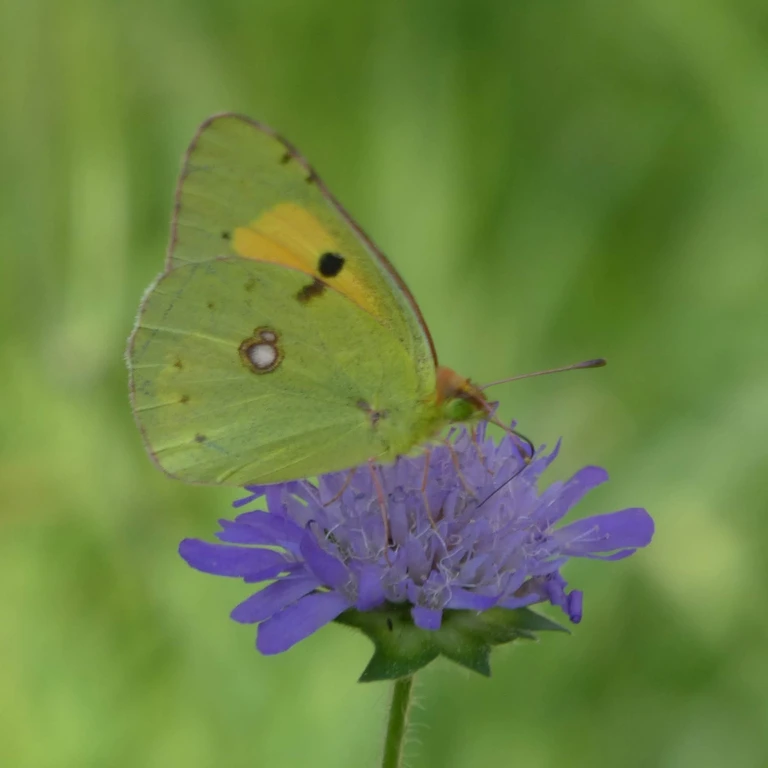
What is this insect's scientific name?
Colias croceus
